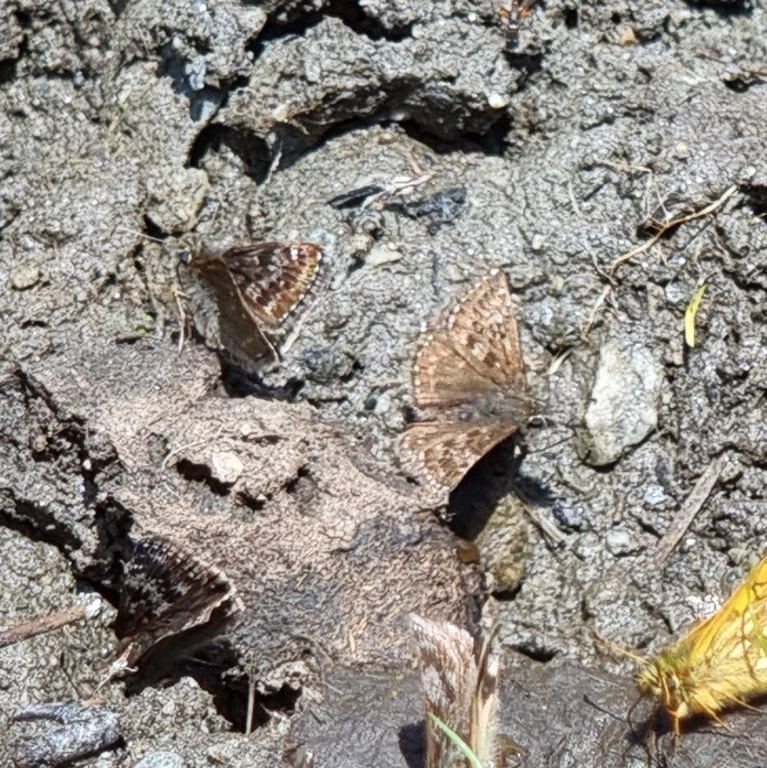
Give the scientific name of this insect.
Erynnis tages
